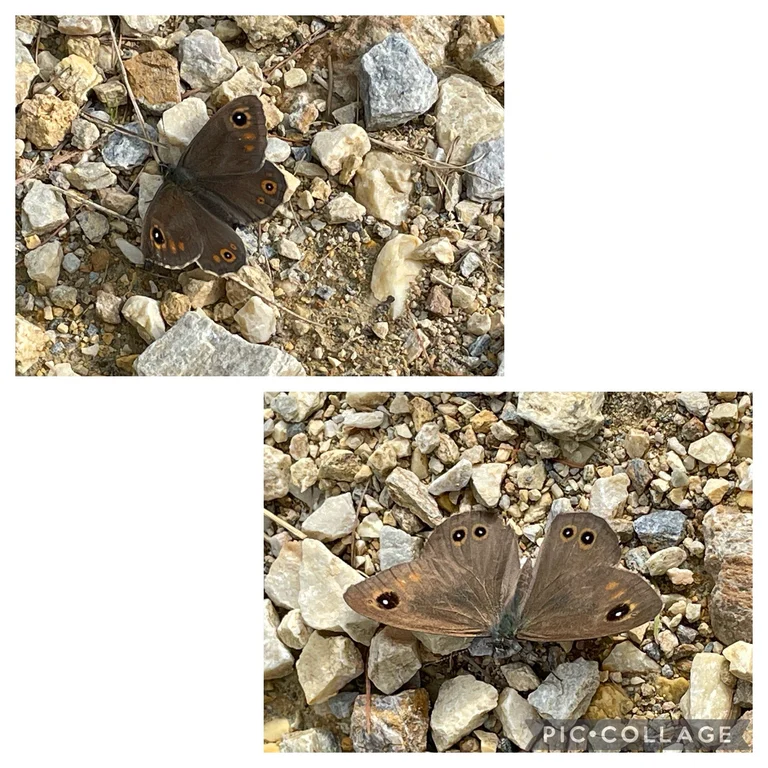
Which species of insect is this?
Lasiommata maera (also Pararge maera)
